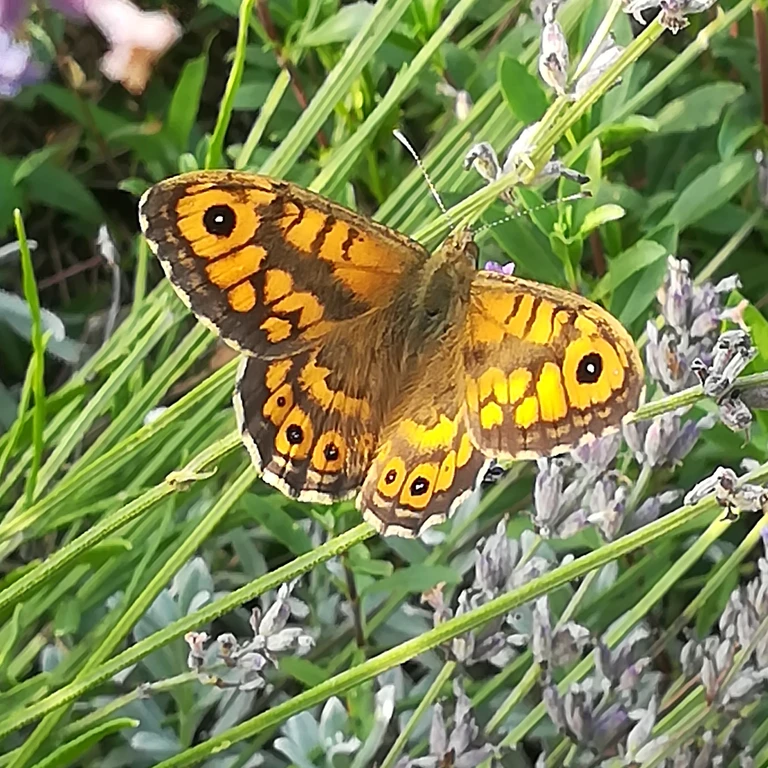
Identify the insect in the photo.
Lasiommata megera (also Pararge megera)
